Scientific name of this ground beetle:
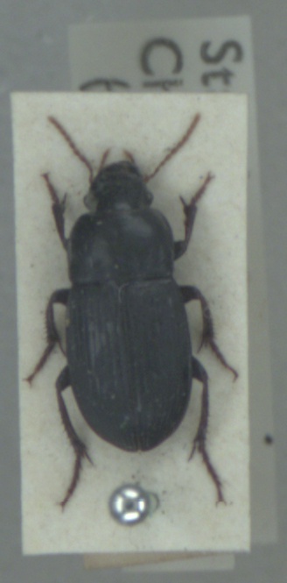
Harpalus tardus
